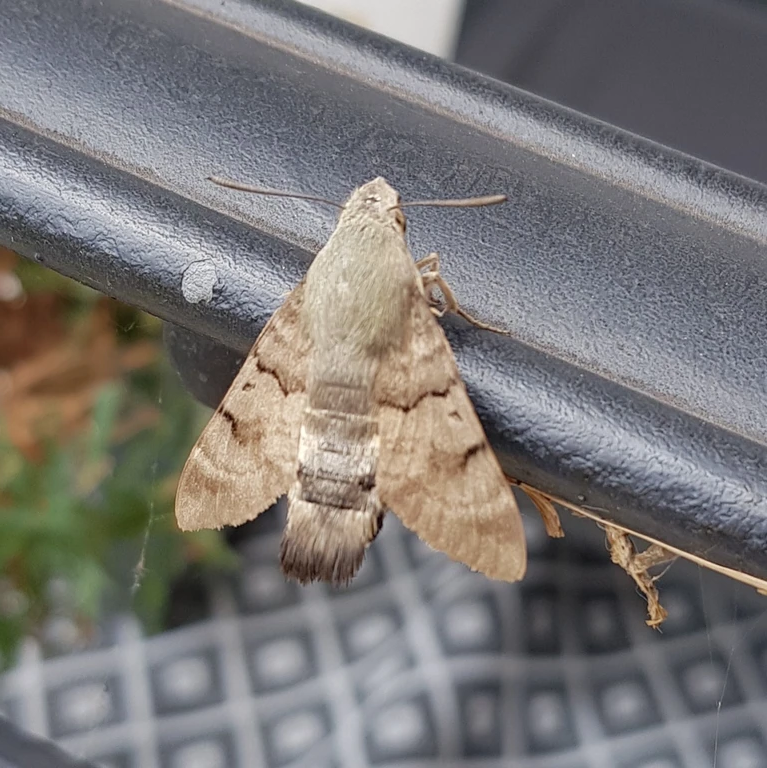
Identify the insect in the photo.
Macroglossum stellatarum
